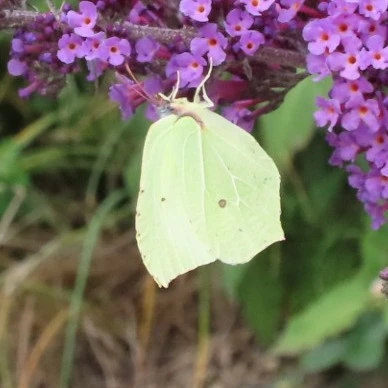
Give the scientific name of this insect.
Gonepteryx rhamni
